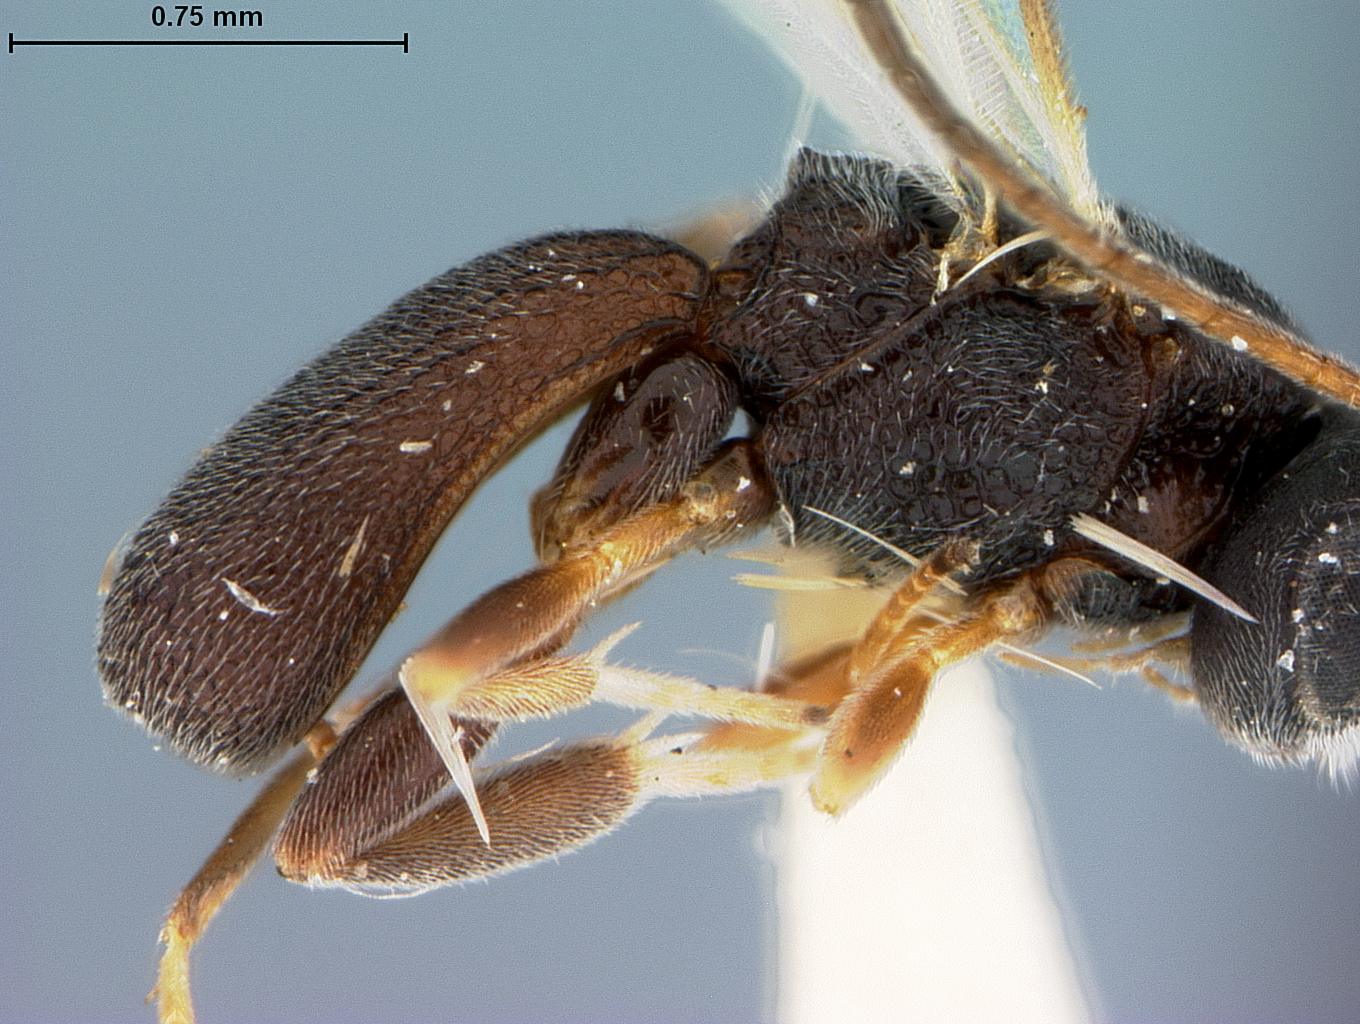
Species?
Chelonus grapholithae
